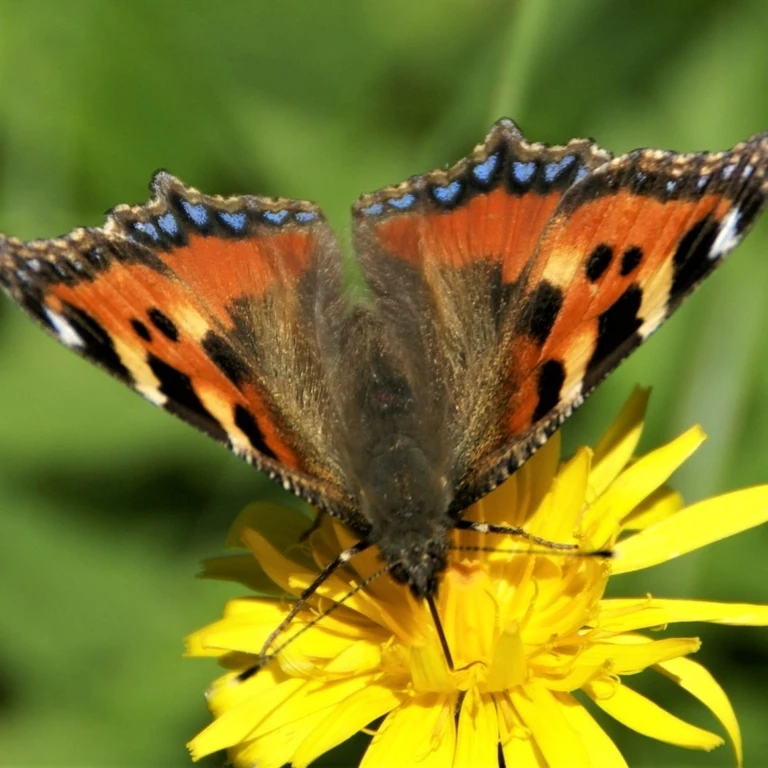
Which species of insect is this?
Aglais urticae
